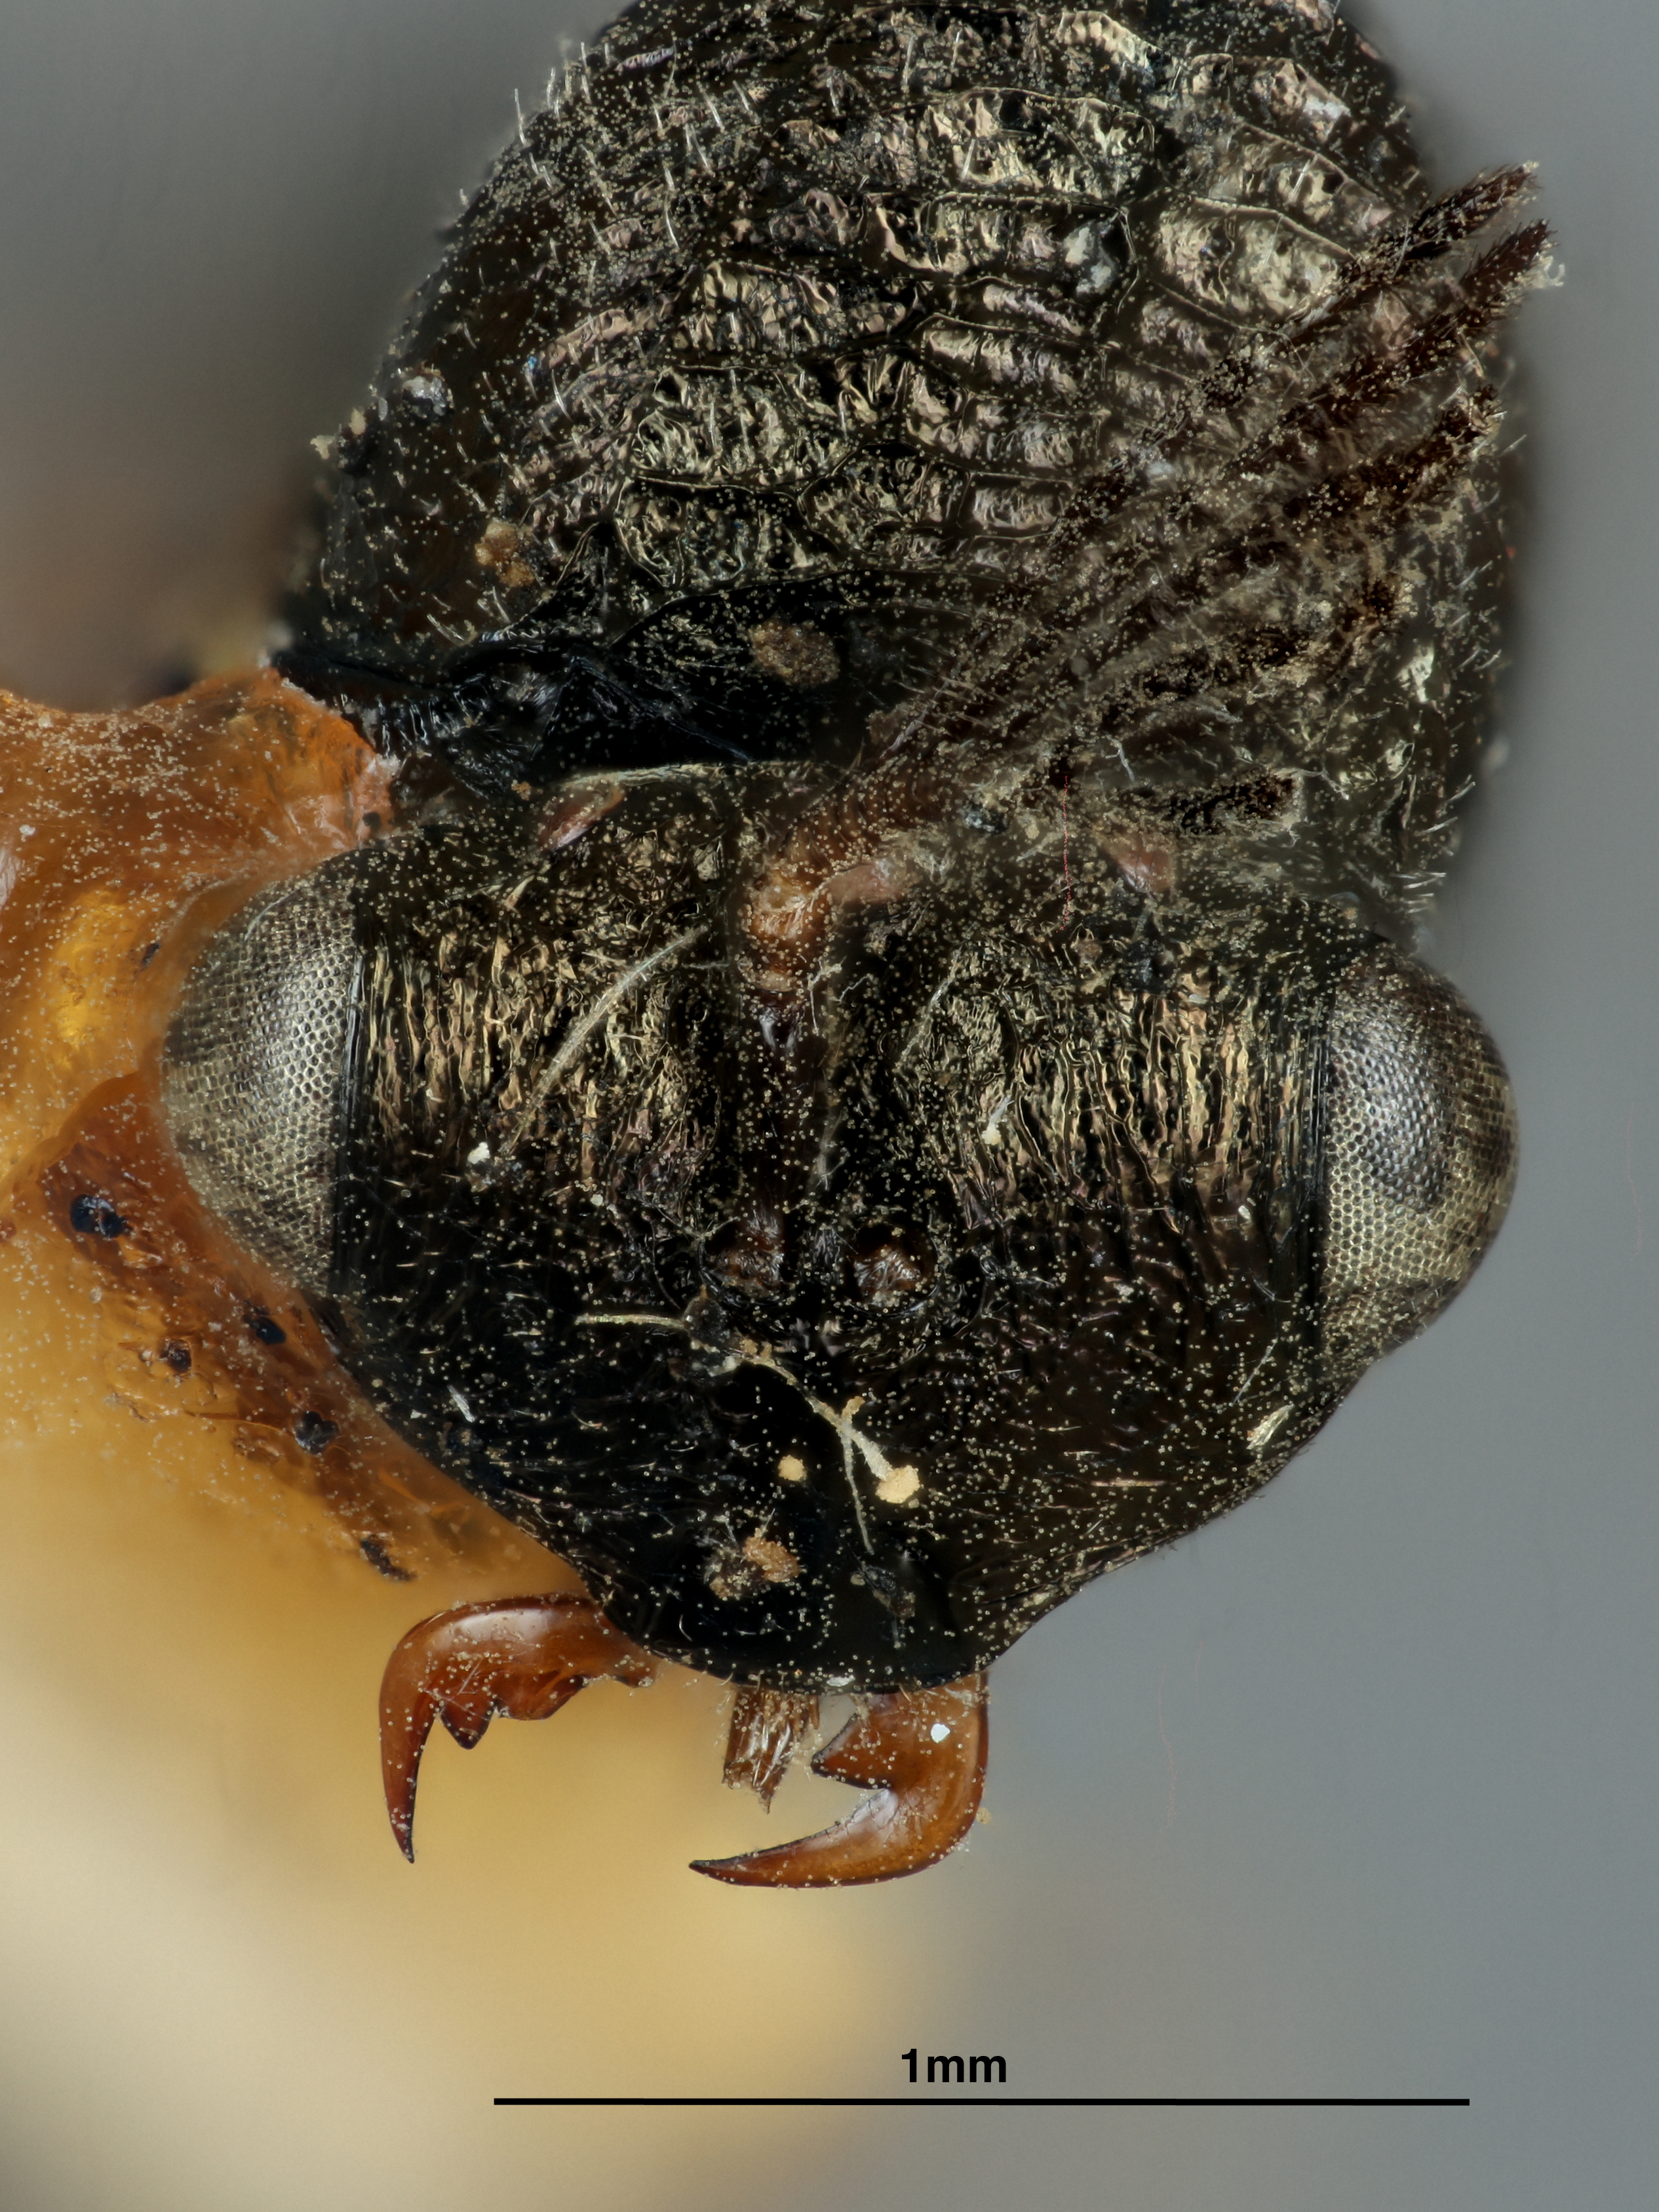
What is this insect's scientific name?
Thoracantha floridana
